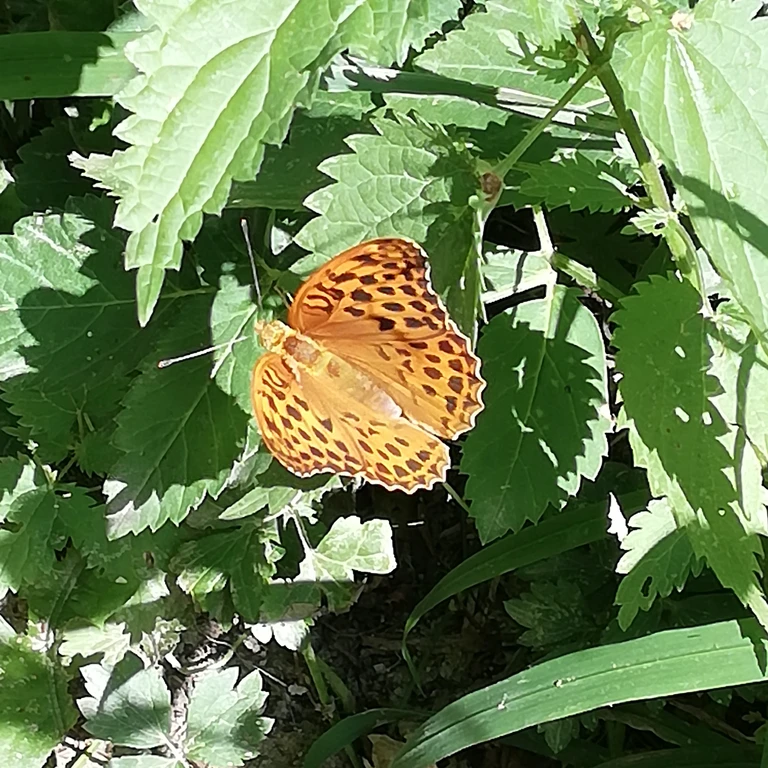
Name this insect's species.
Argynnis paphia
